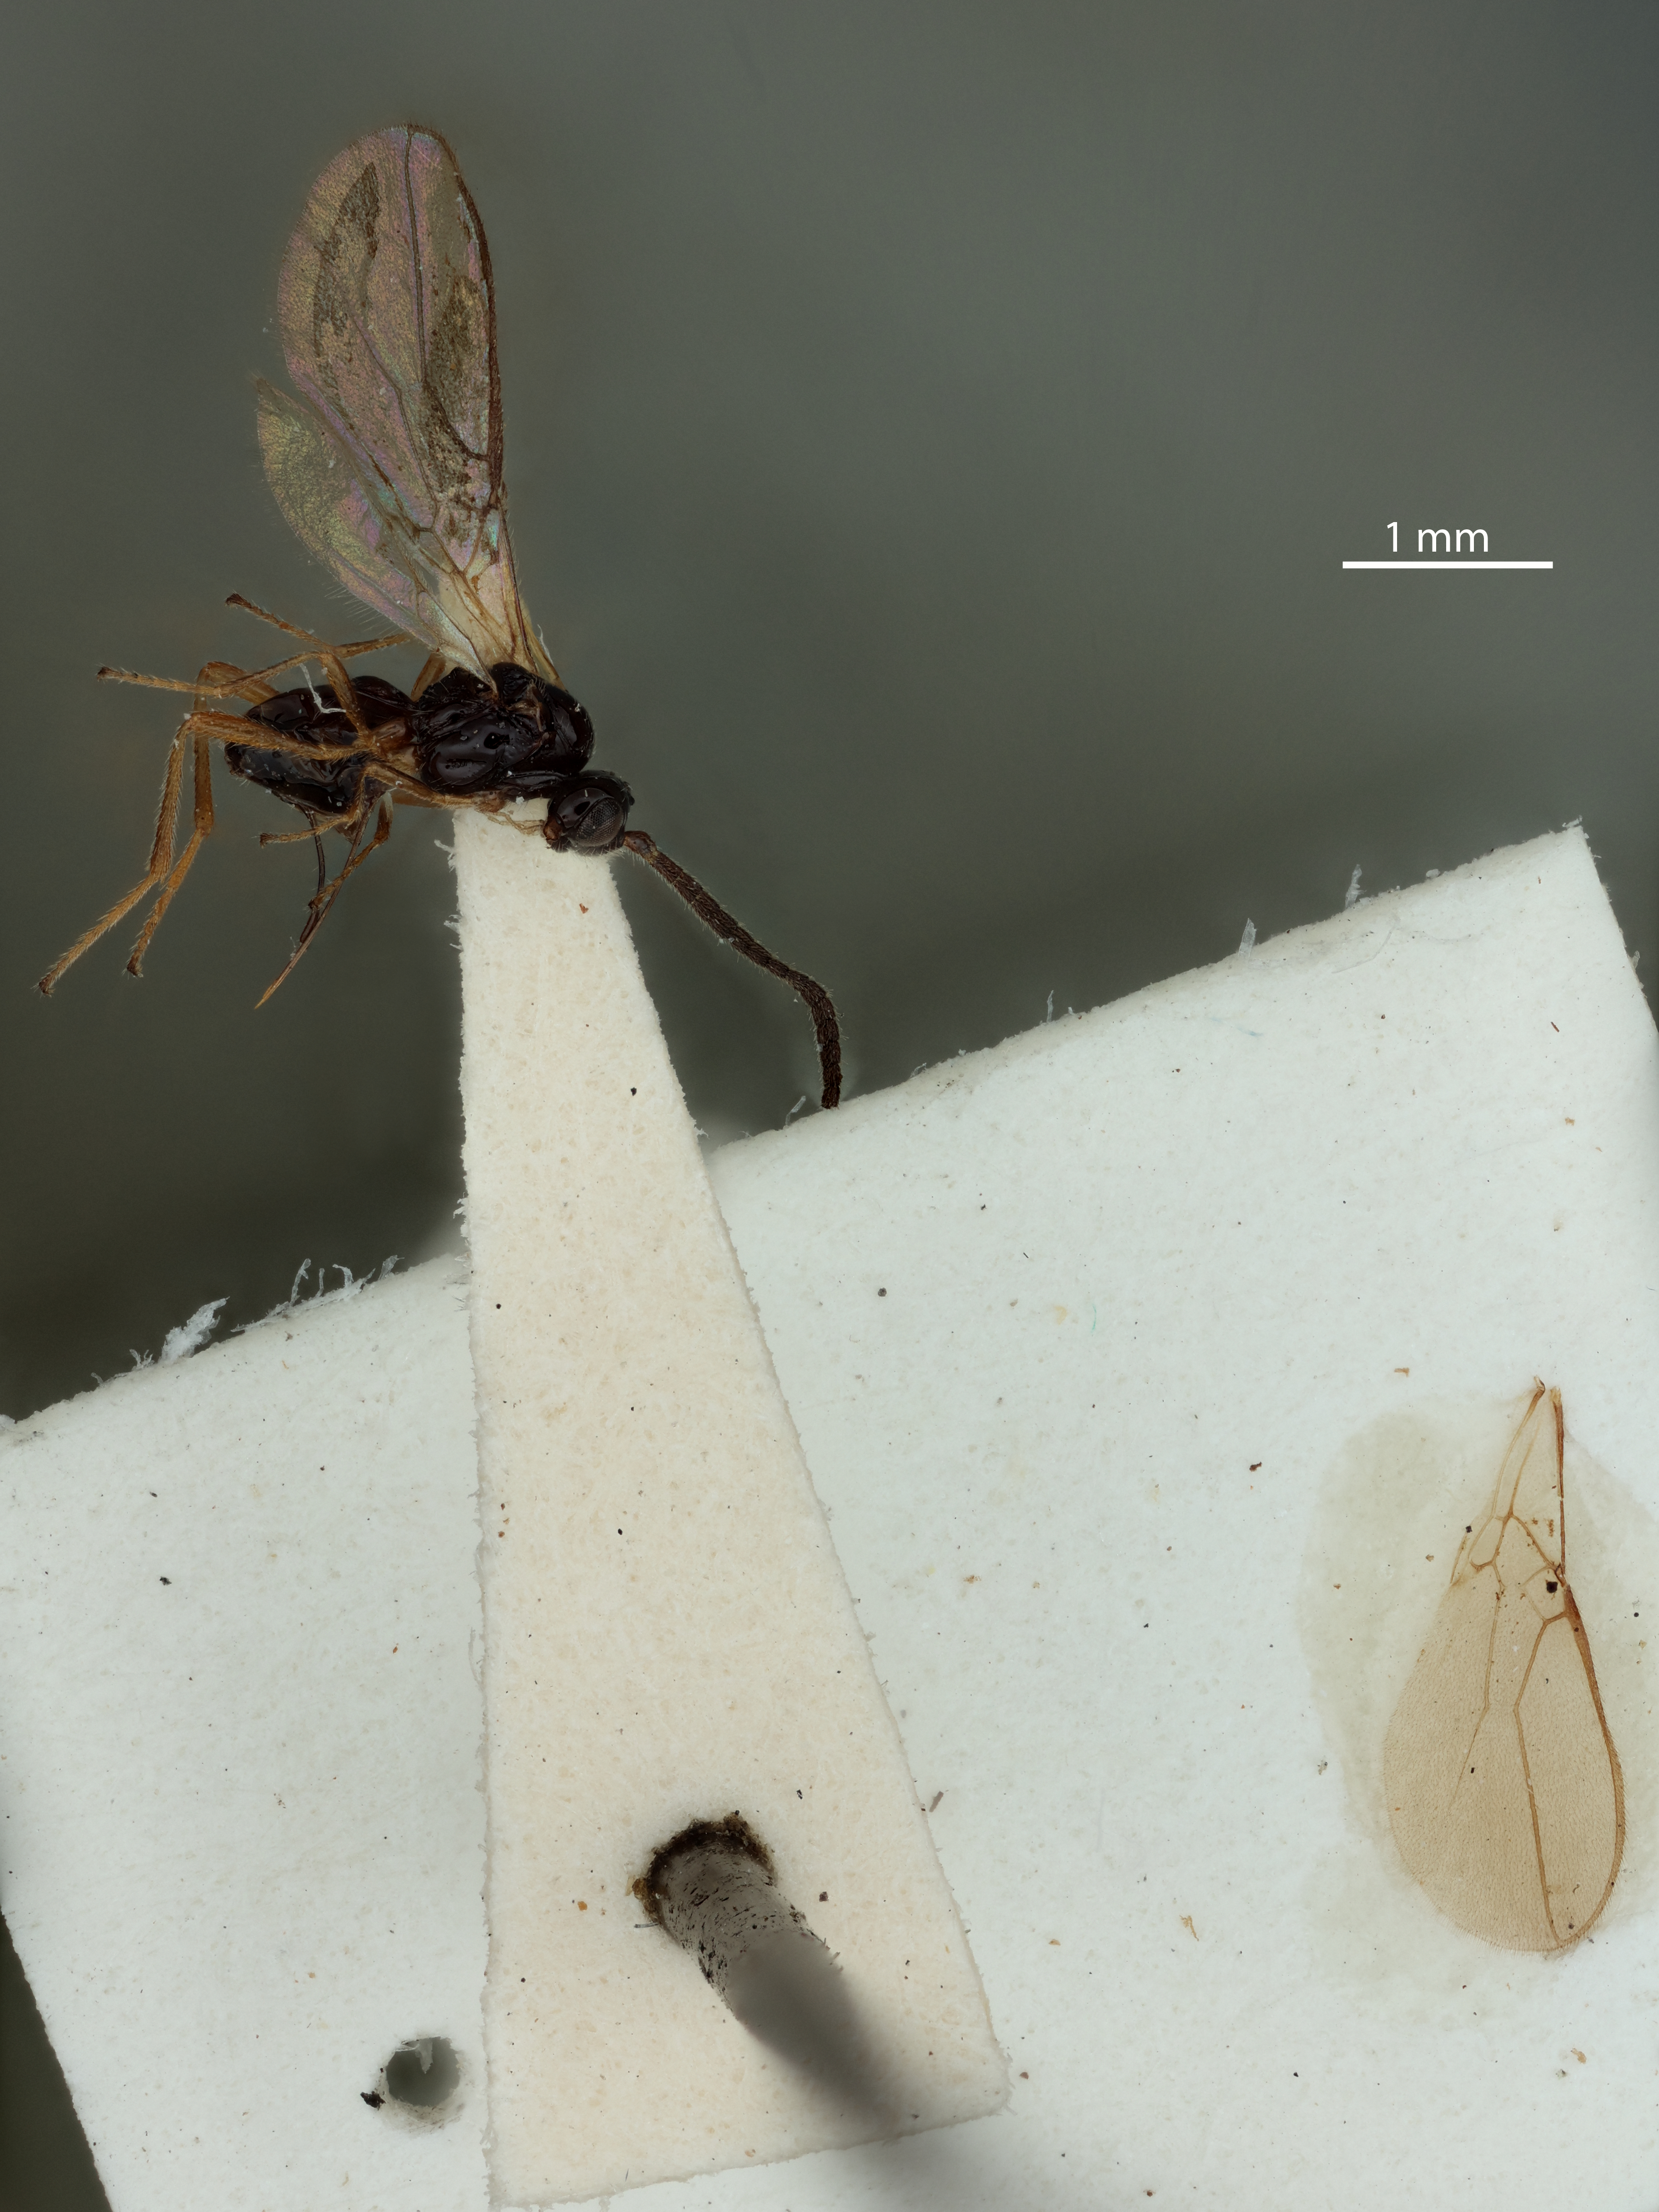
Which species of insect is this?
Aspilota melabasis
